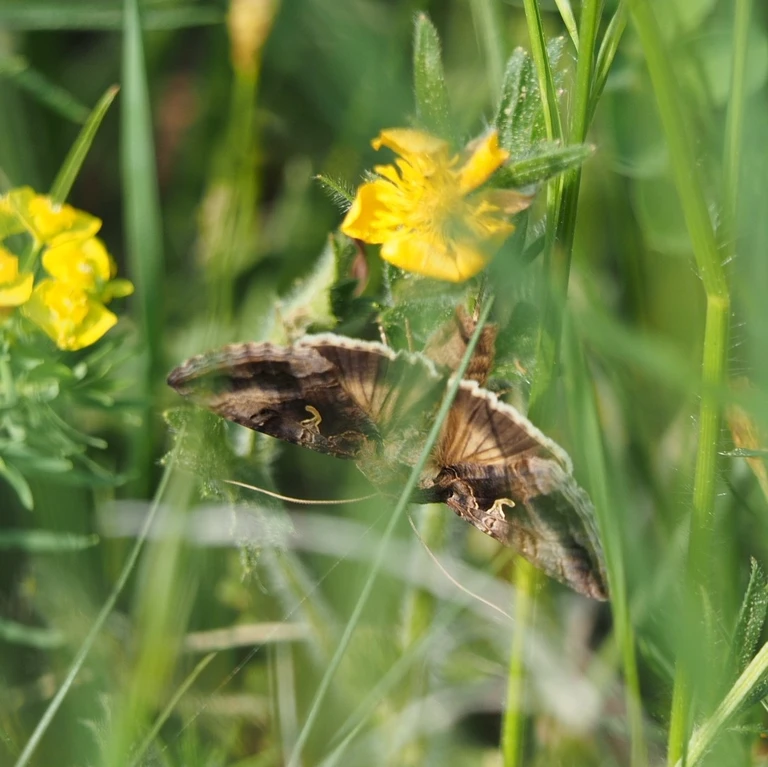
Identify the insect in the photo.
Autographa gamma
